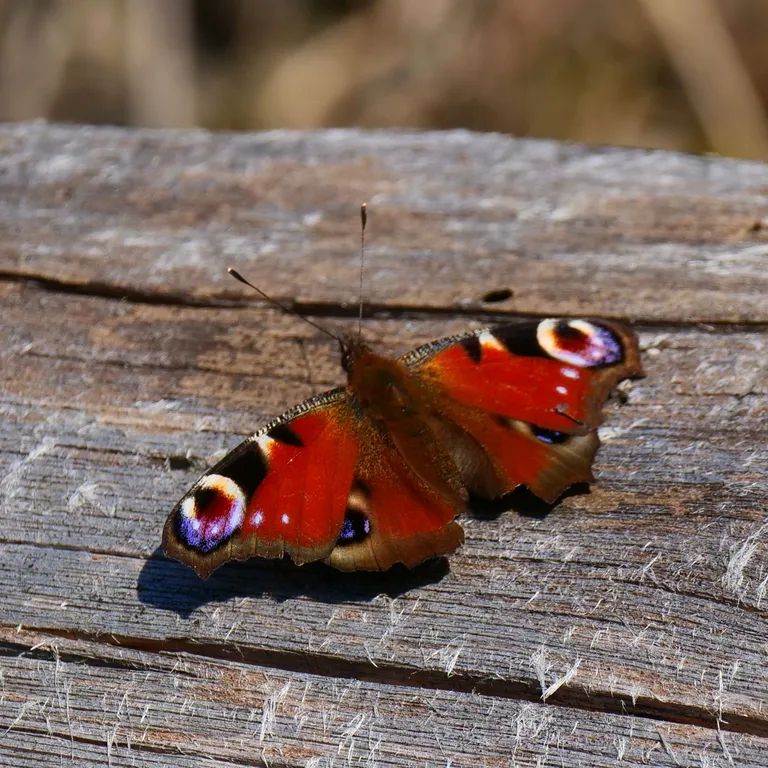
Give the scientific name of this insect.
Aglais io
